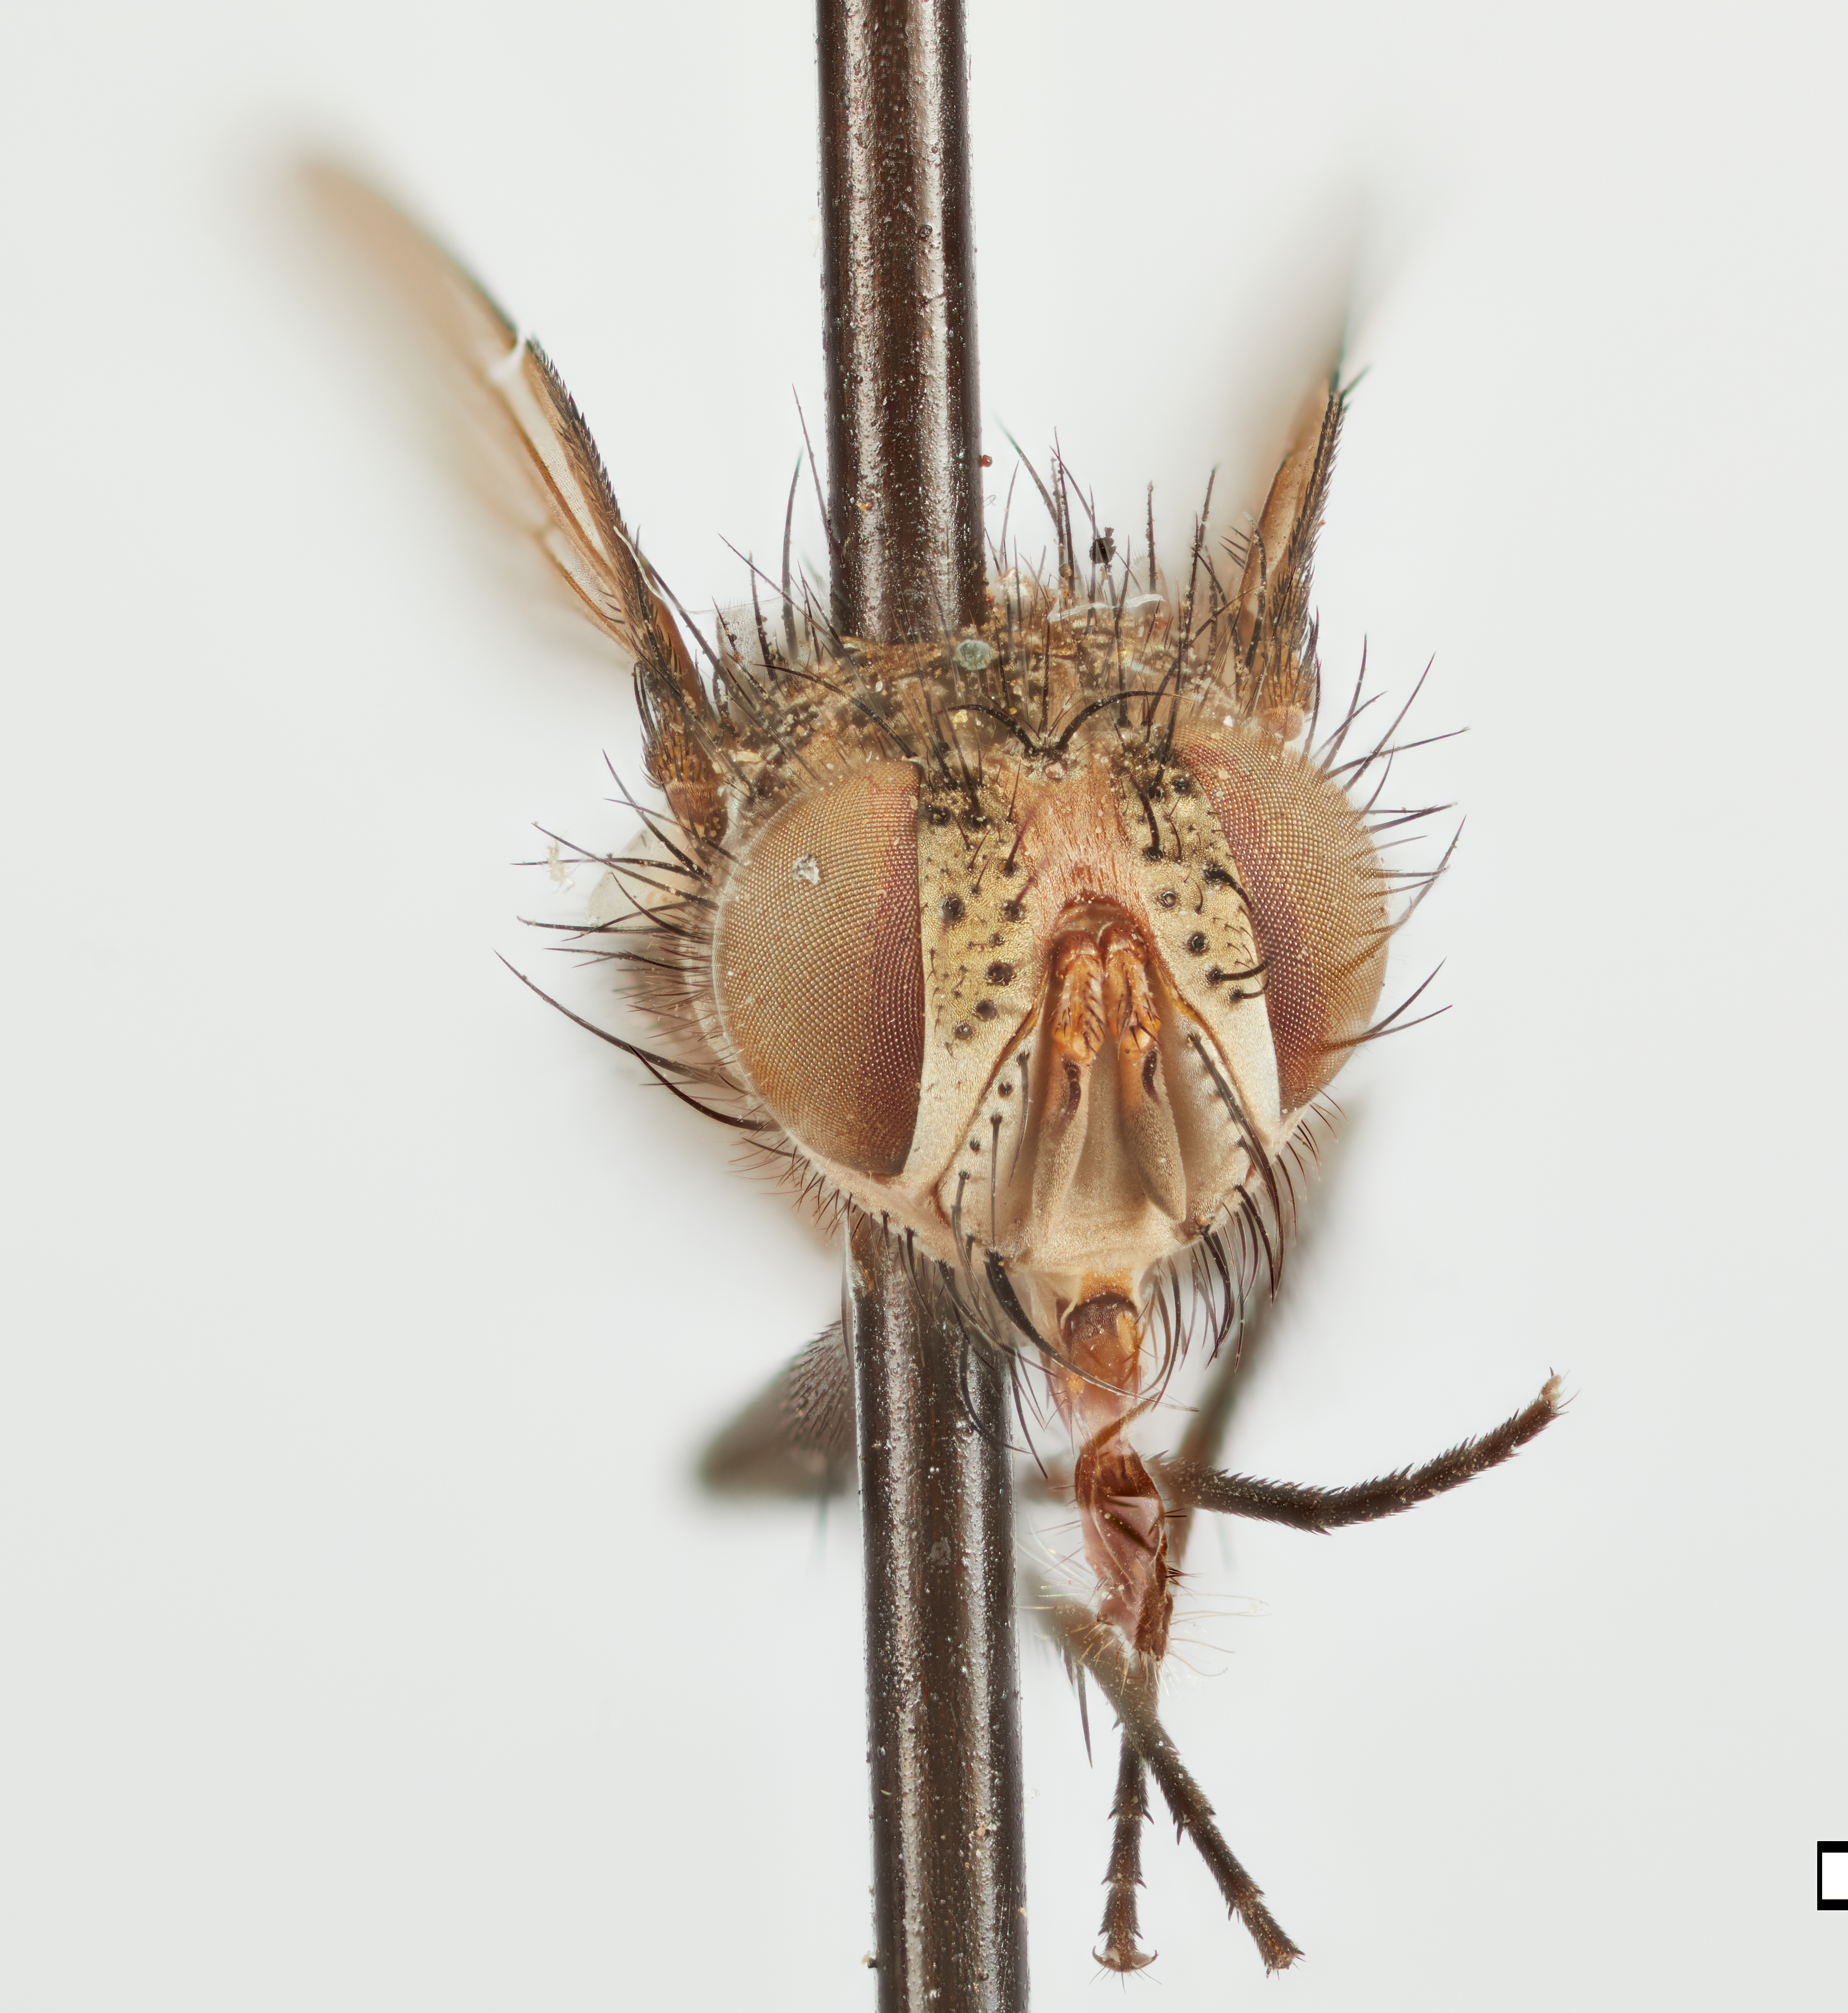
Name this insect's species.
Plagimasicera petiolata
